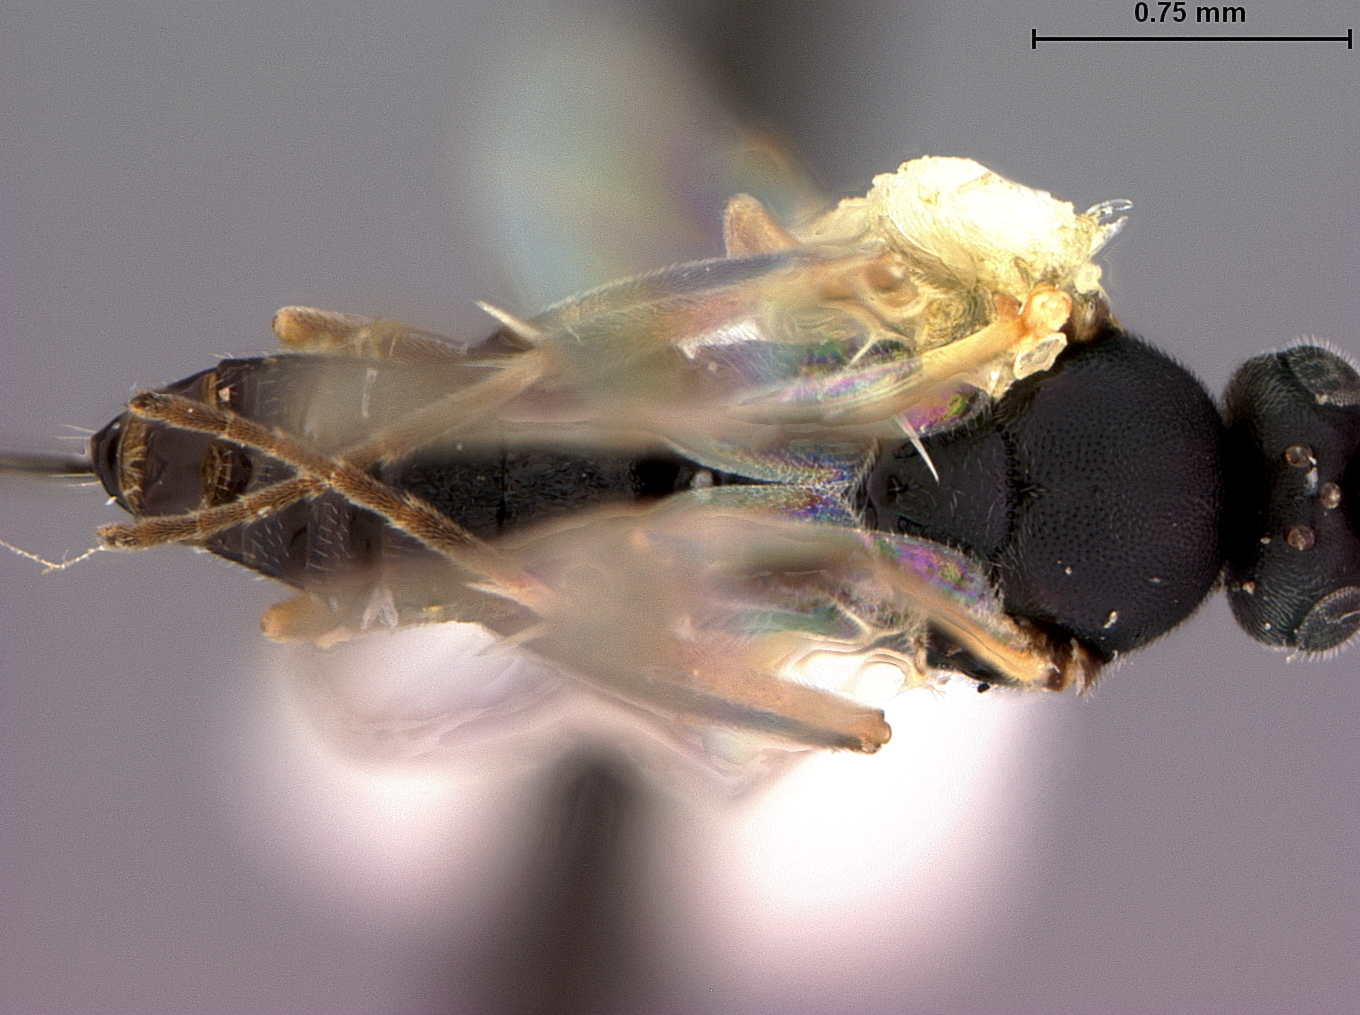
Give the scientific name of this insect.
Apanteles bushnelli
